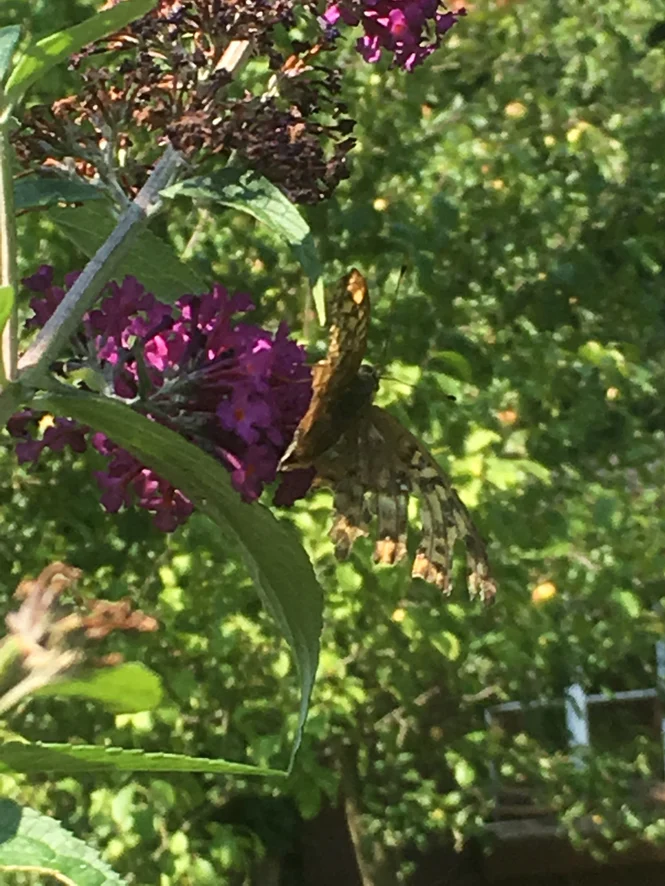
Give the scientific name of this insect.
Argynnis paphia
